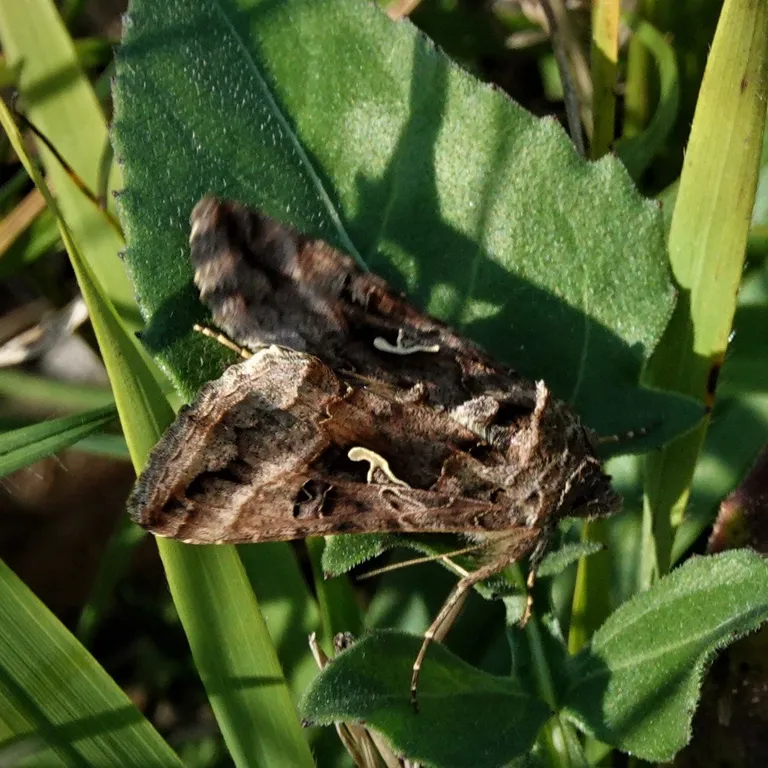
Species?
Autographa gamma
